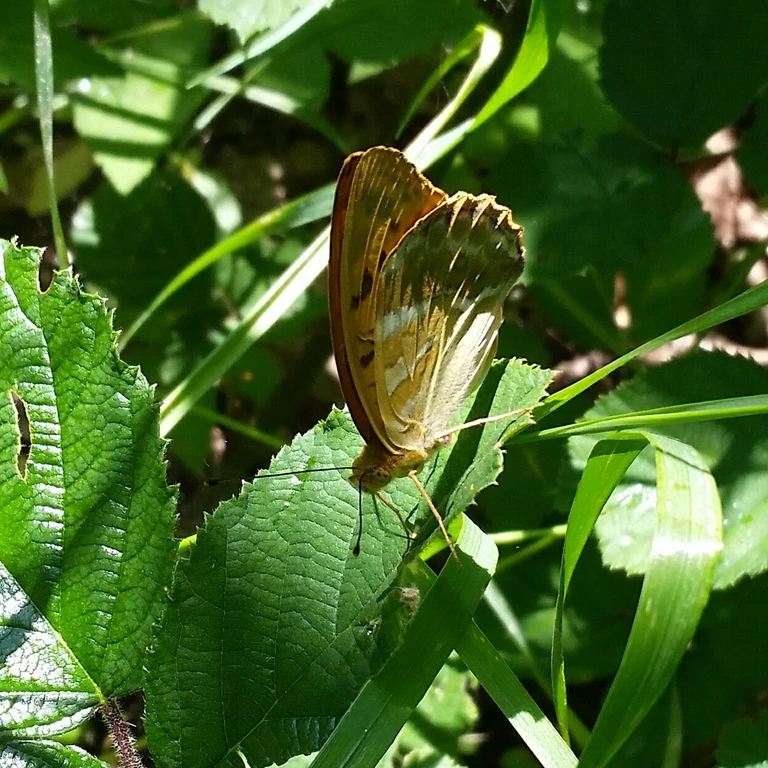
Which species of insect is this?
Argynnis paphia
